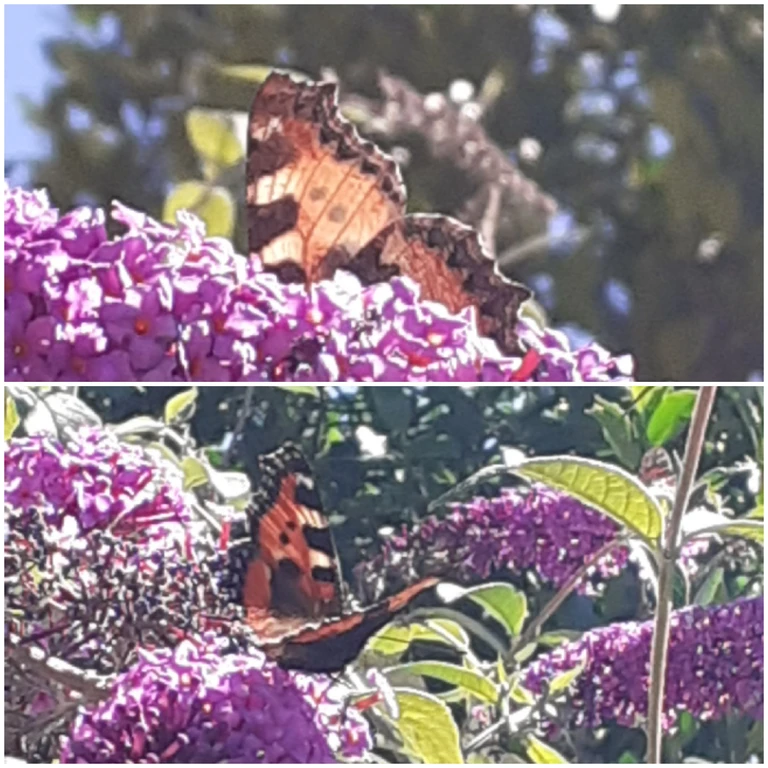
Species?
Aglais urticae
